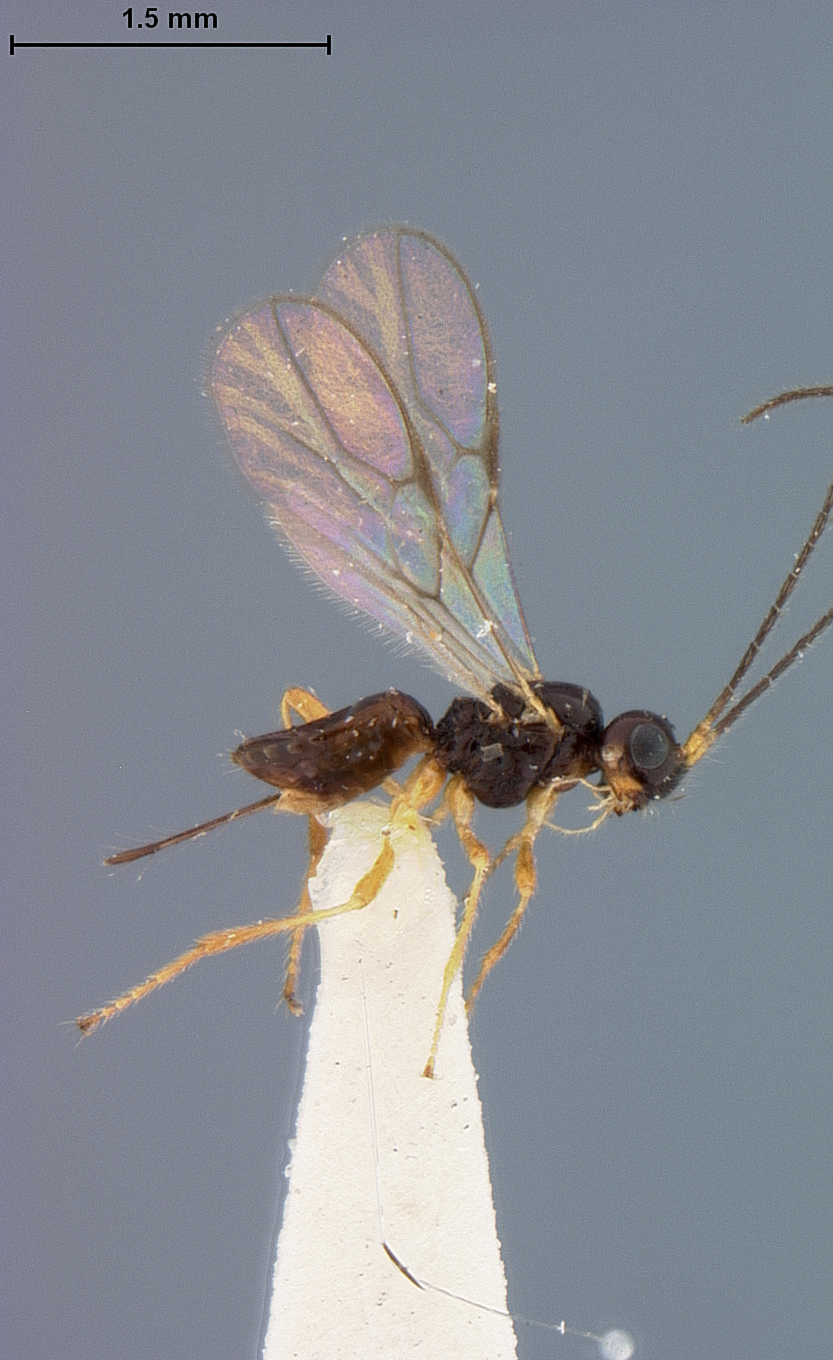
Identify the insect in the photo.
Aphaereta juddi
